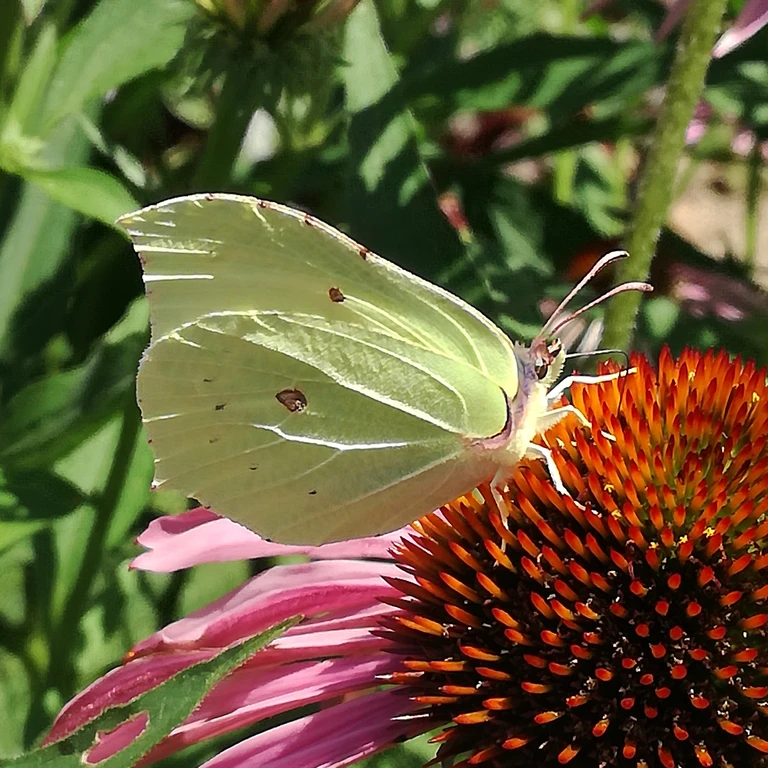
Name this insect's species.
Gonepteryx rhamni
